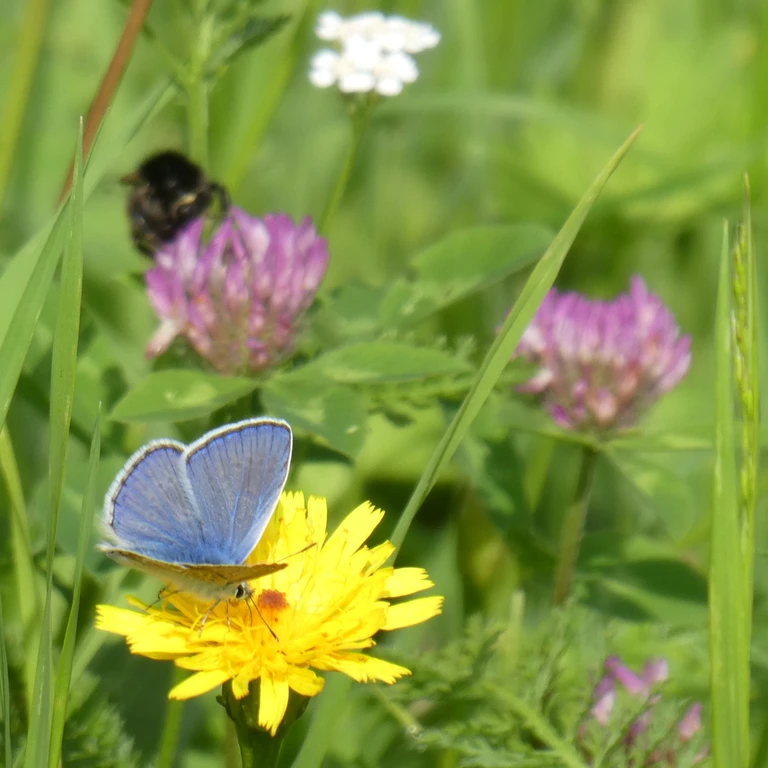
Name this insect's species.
Polyommatus icarus
